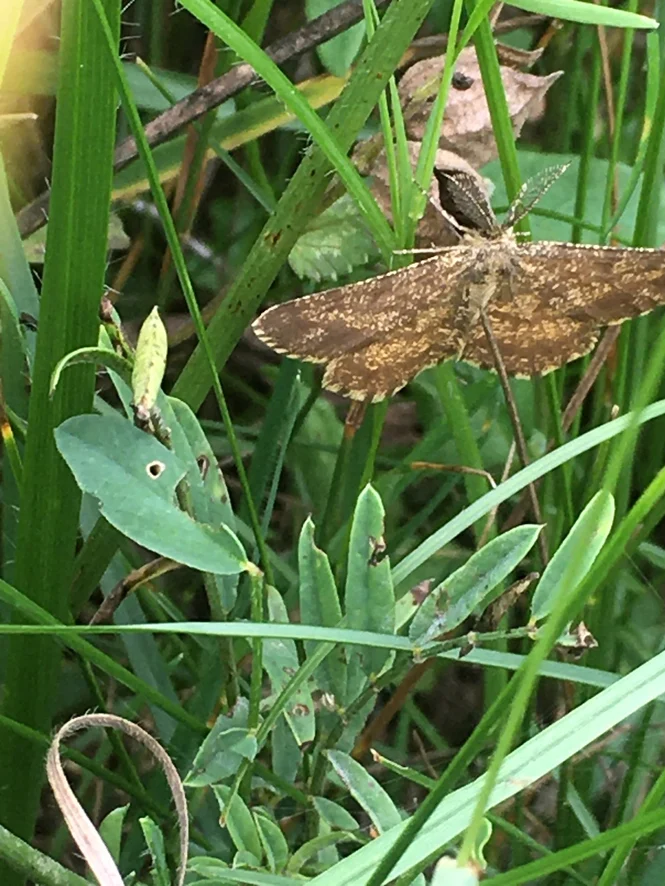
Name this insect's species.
Ematurga atomaria
